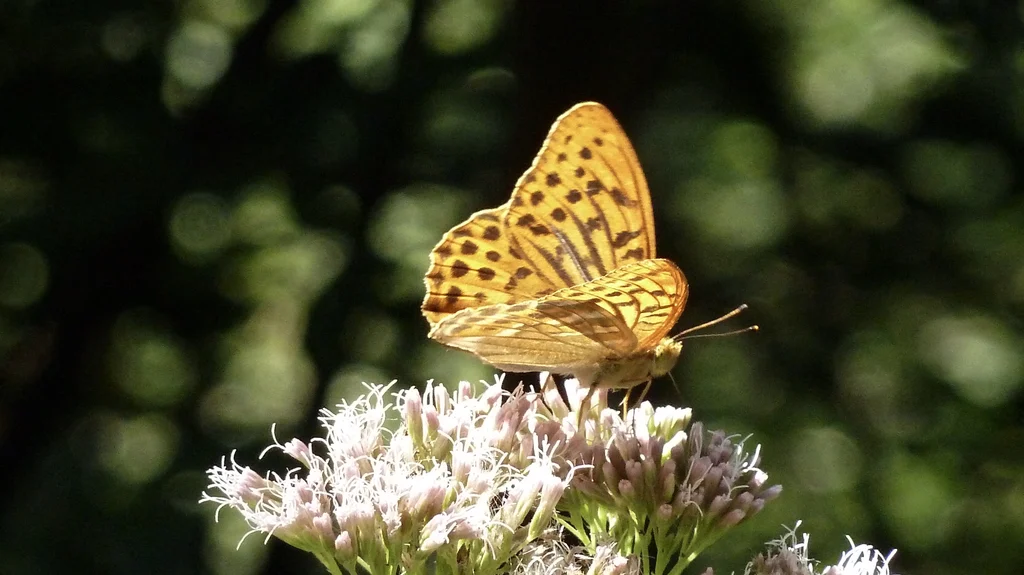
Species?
Argynnis paphia
